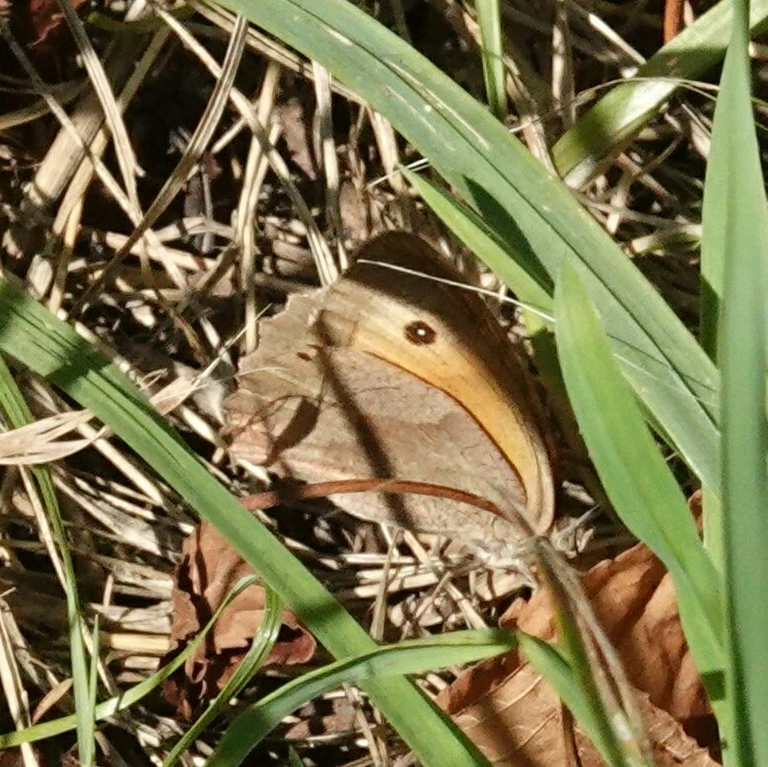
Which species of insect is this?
Maniola jurtina
